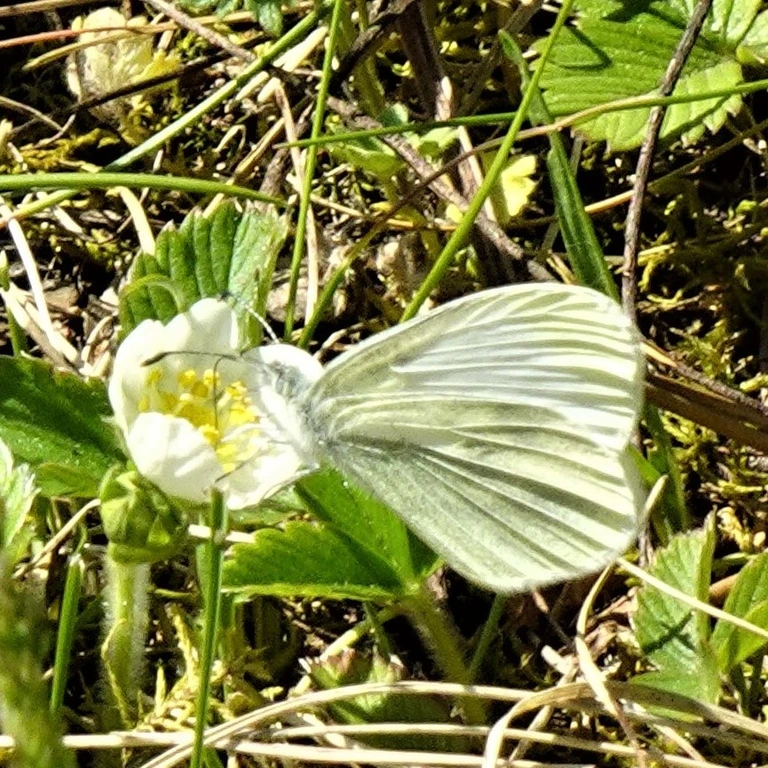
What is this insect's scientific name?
Leptidea sinapis/juvernica
